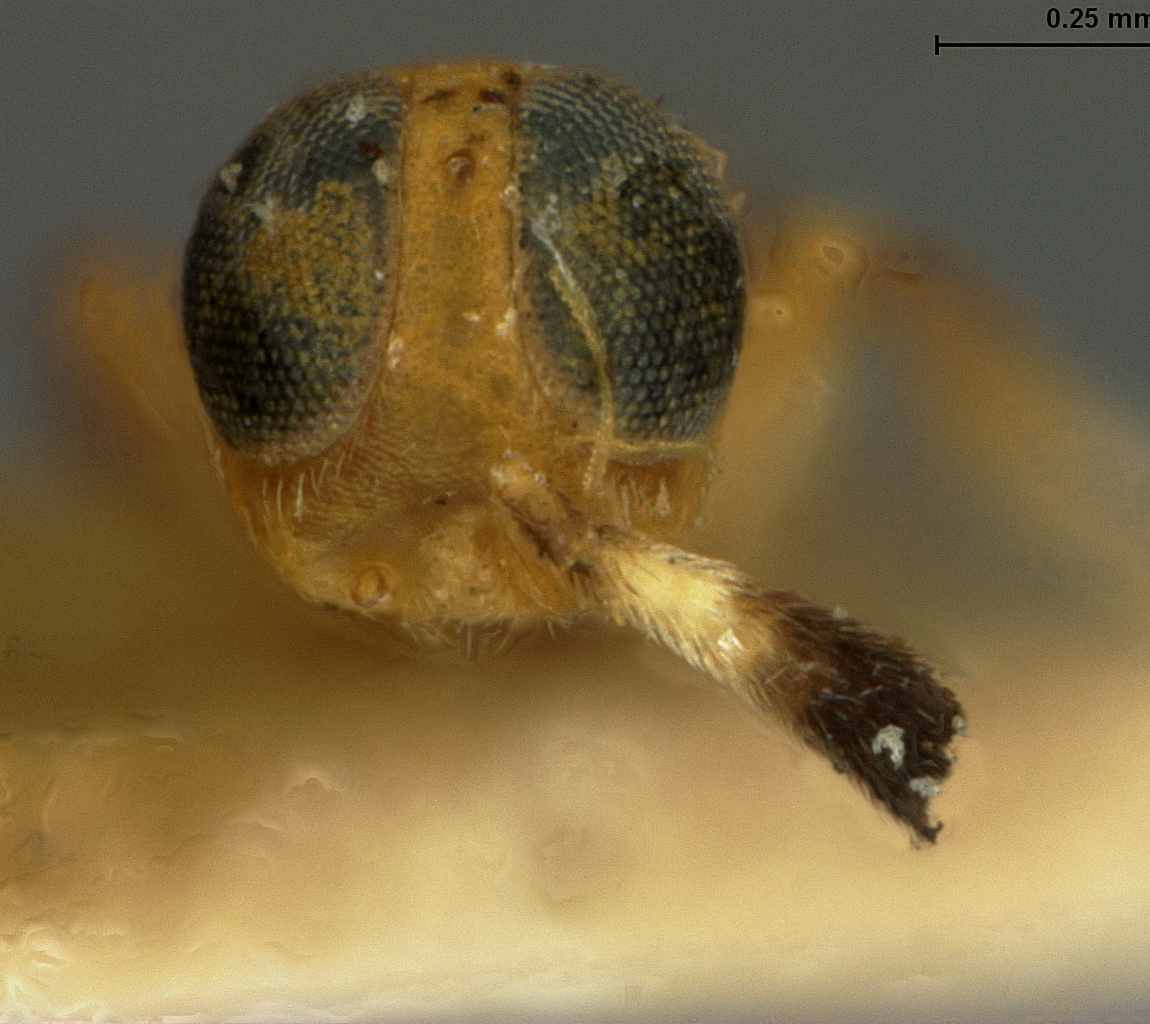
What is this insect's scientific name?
Cheiloneurus swezeyi
